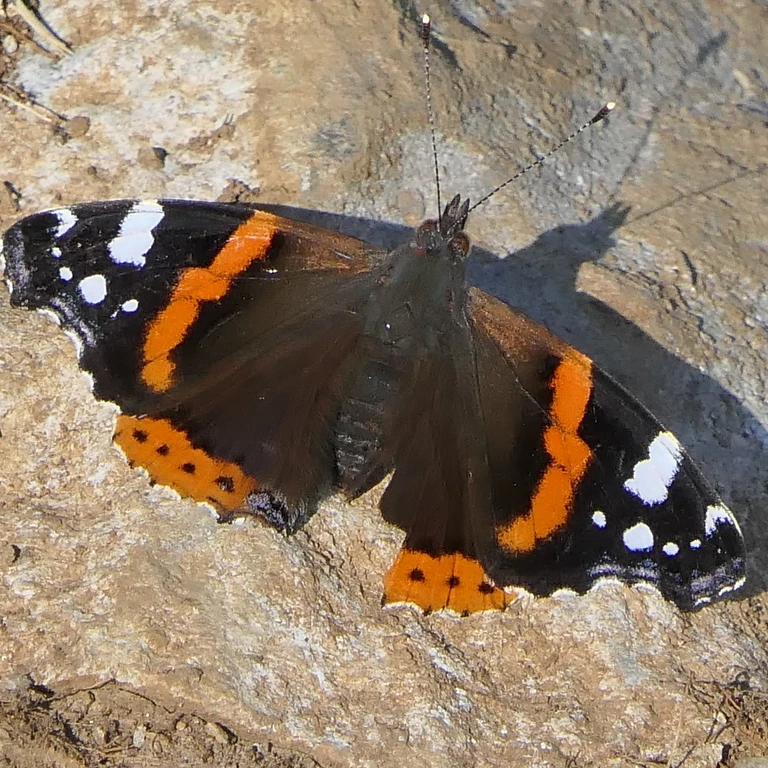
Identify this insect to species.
Vanessa atalanta
